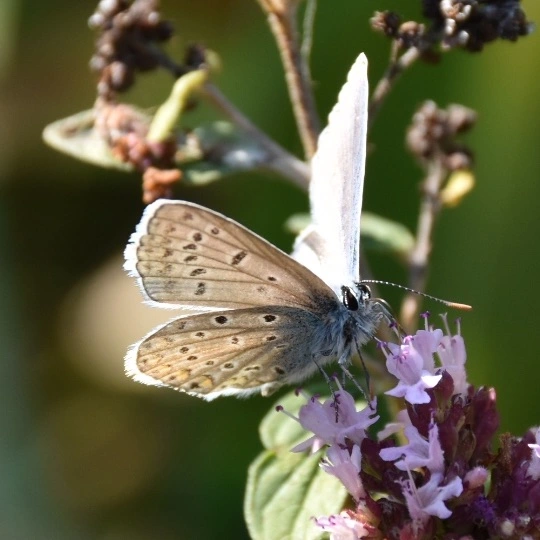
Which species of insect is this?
Polyommatus icarus
